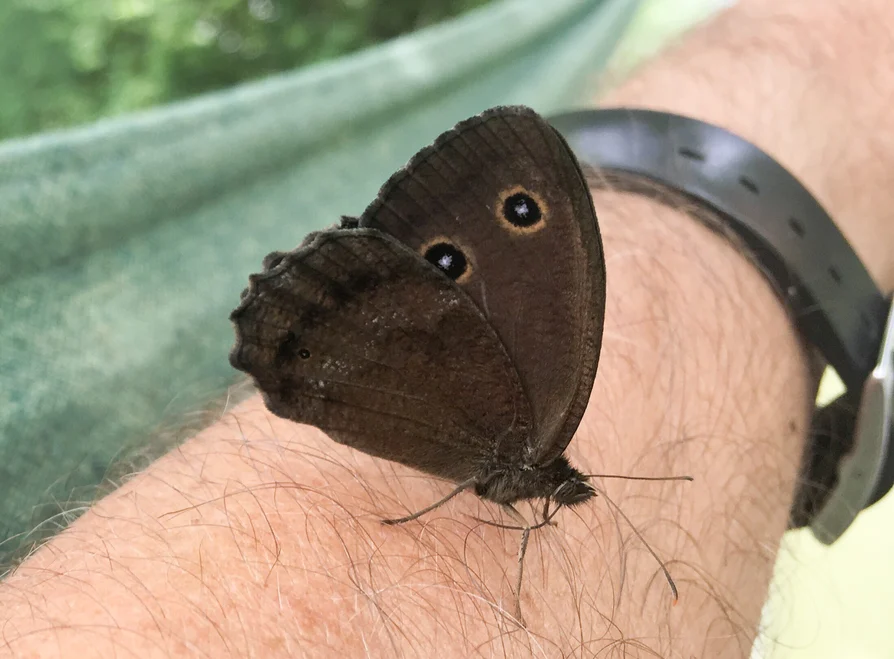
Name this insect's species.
Minois dryas
